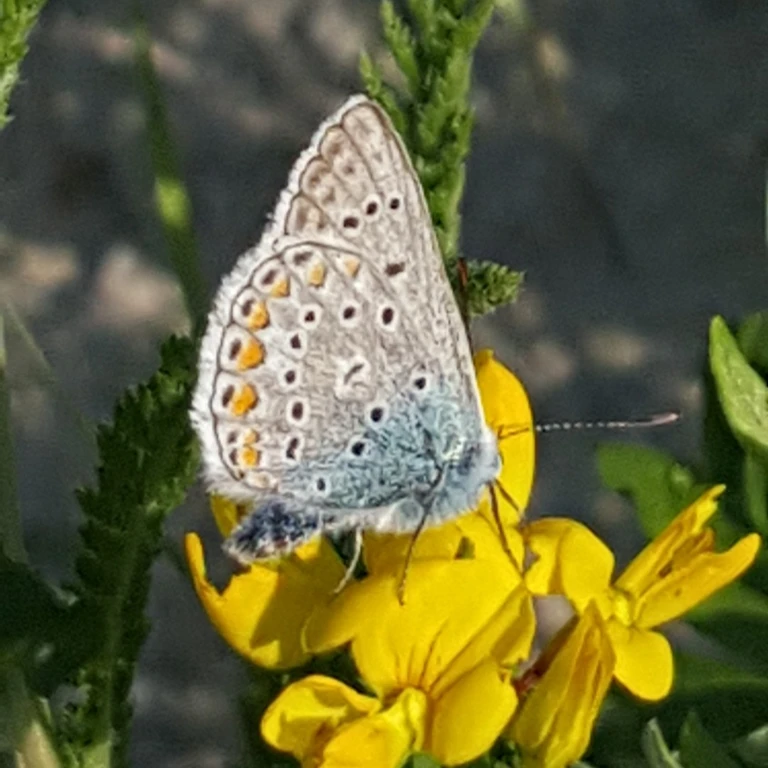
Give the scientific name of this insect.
Polyommatus icarus
